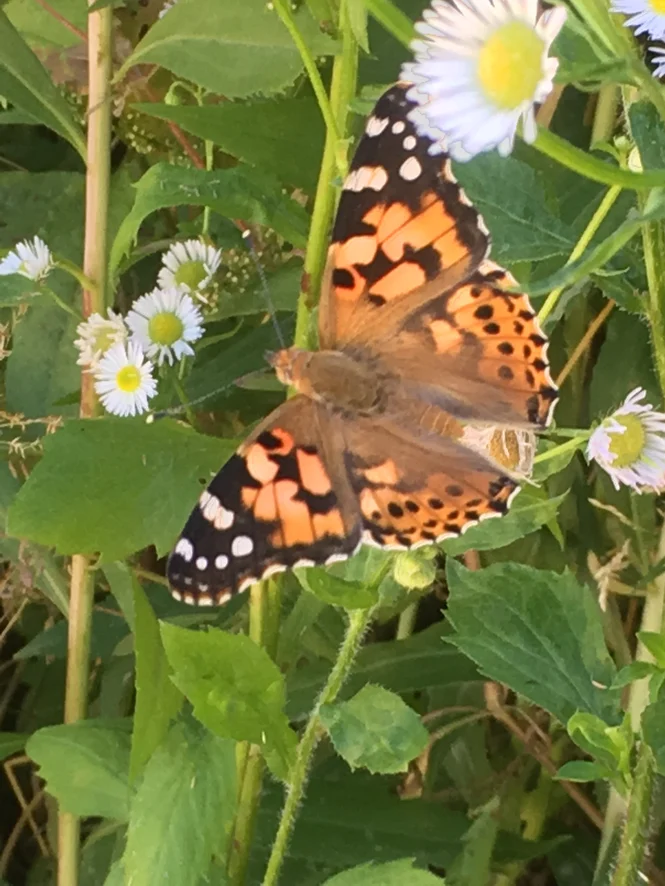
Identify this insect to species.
Vanessa cardui
